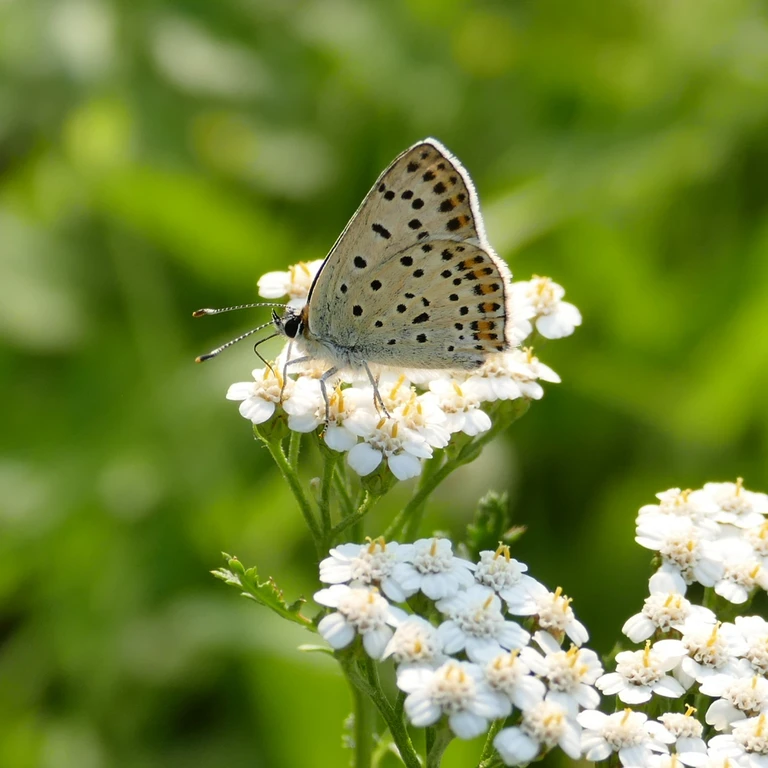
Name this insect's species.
Lycaena tityrus (also Loweia tityrus)
